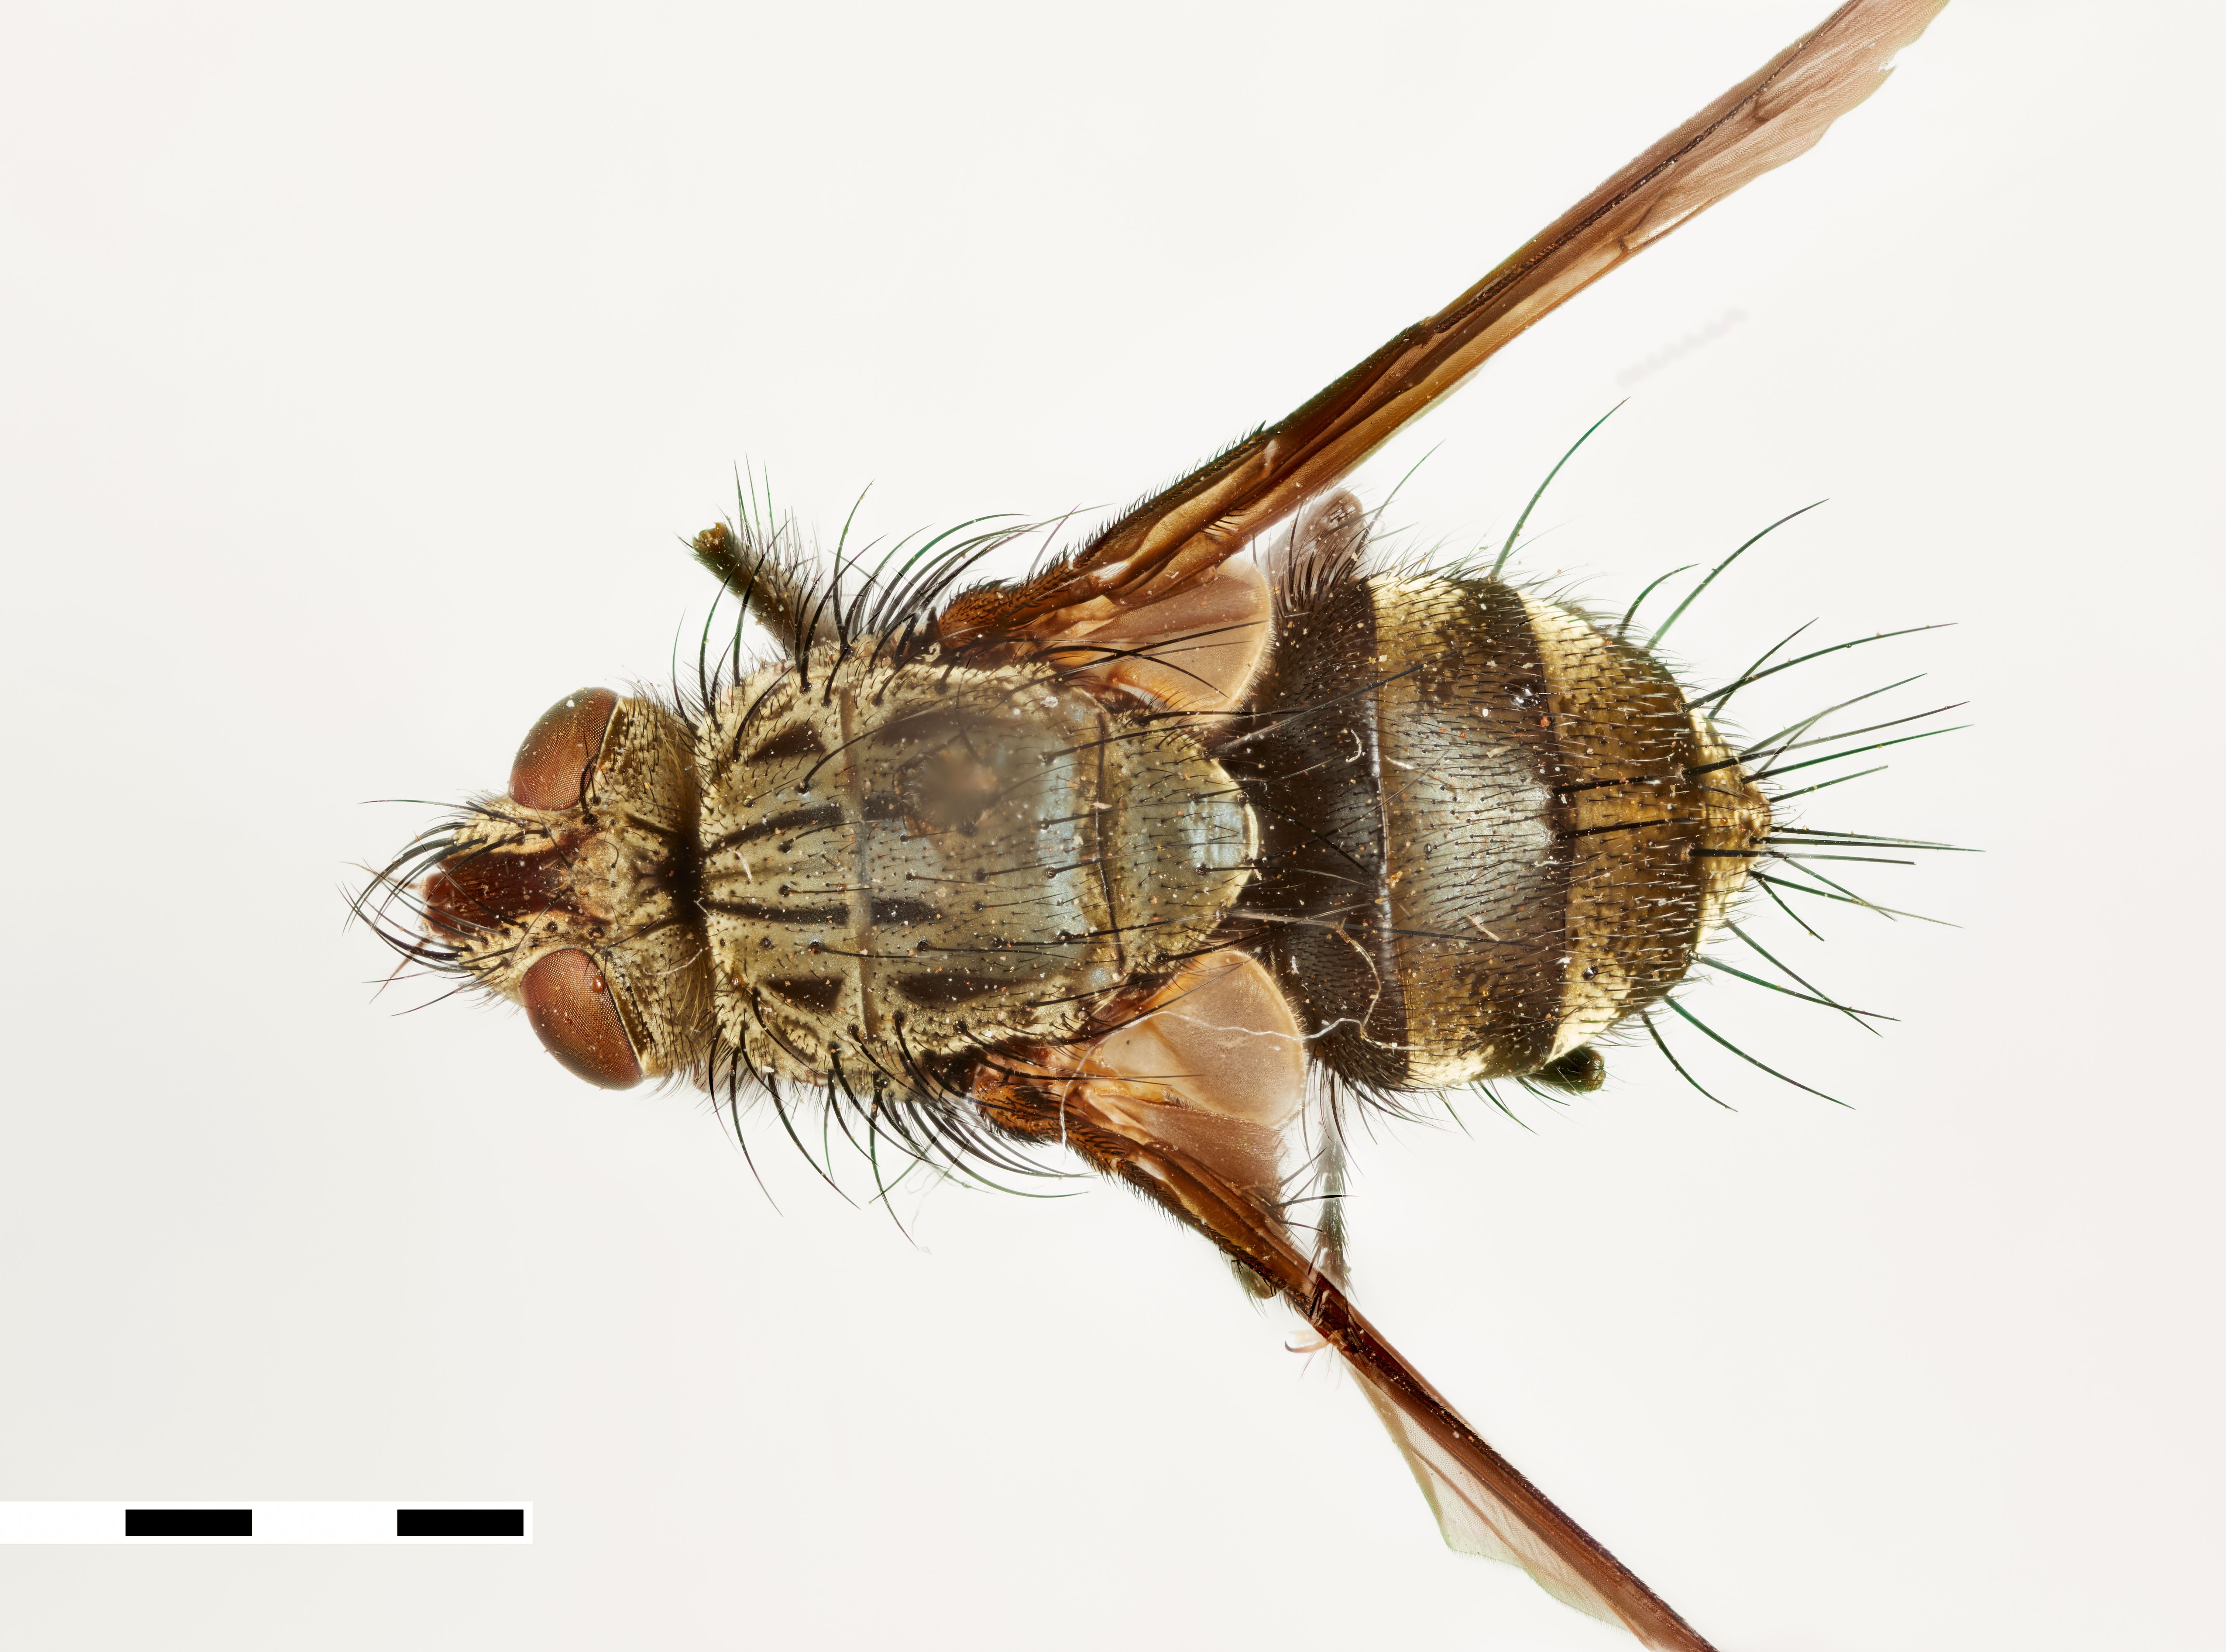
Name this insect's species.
Microphthalma virens
